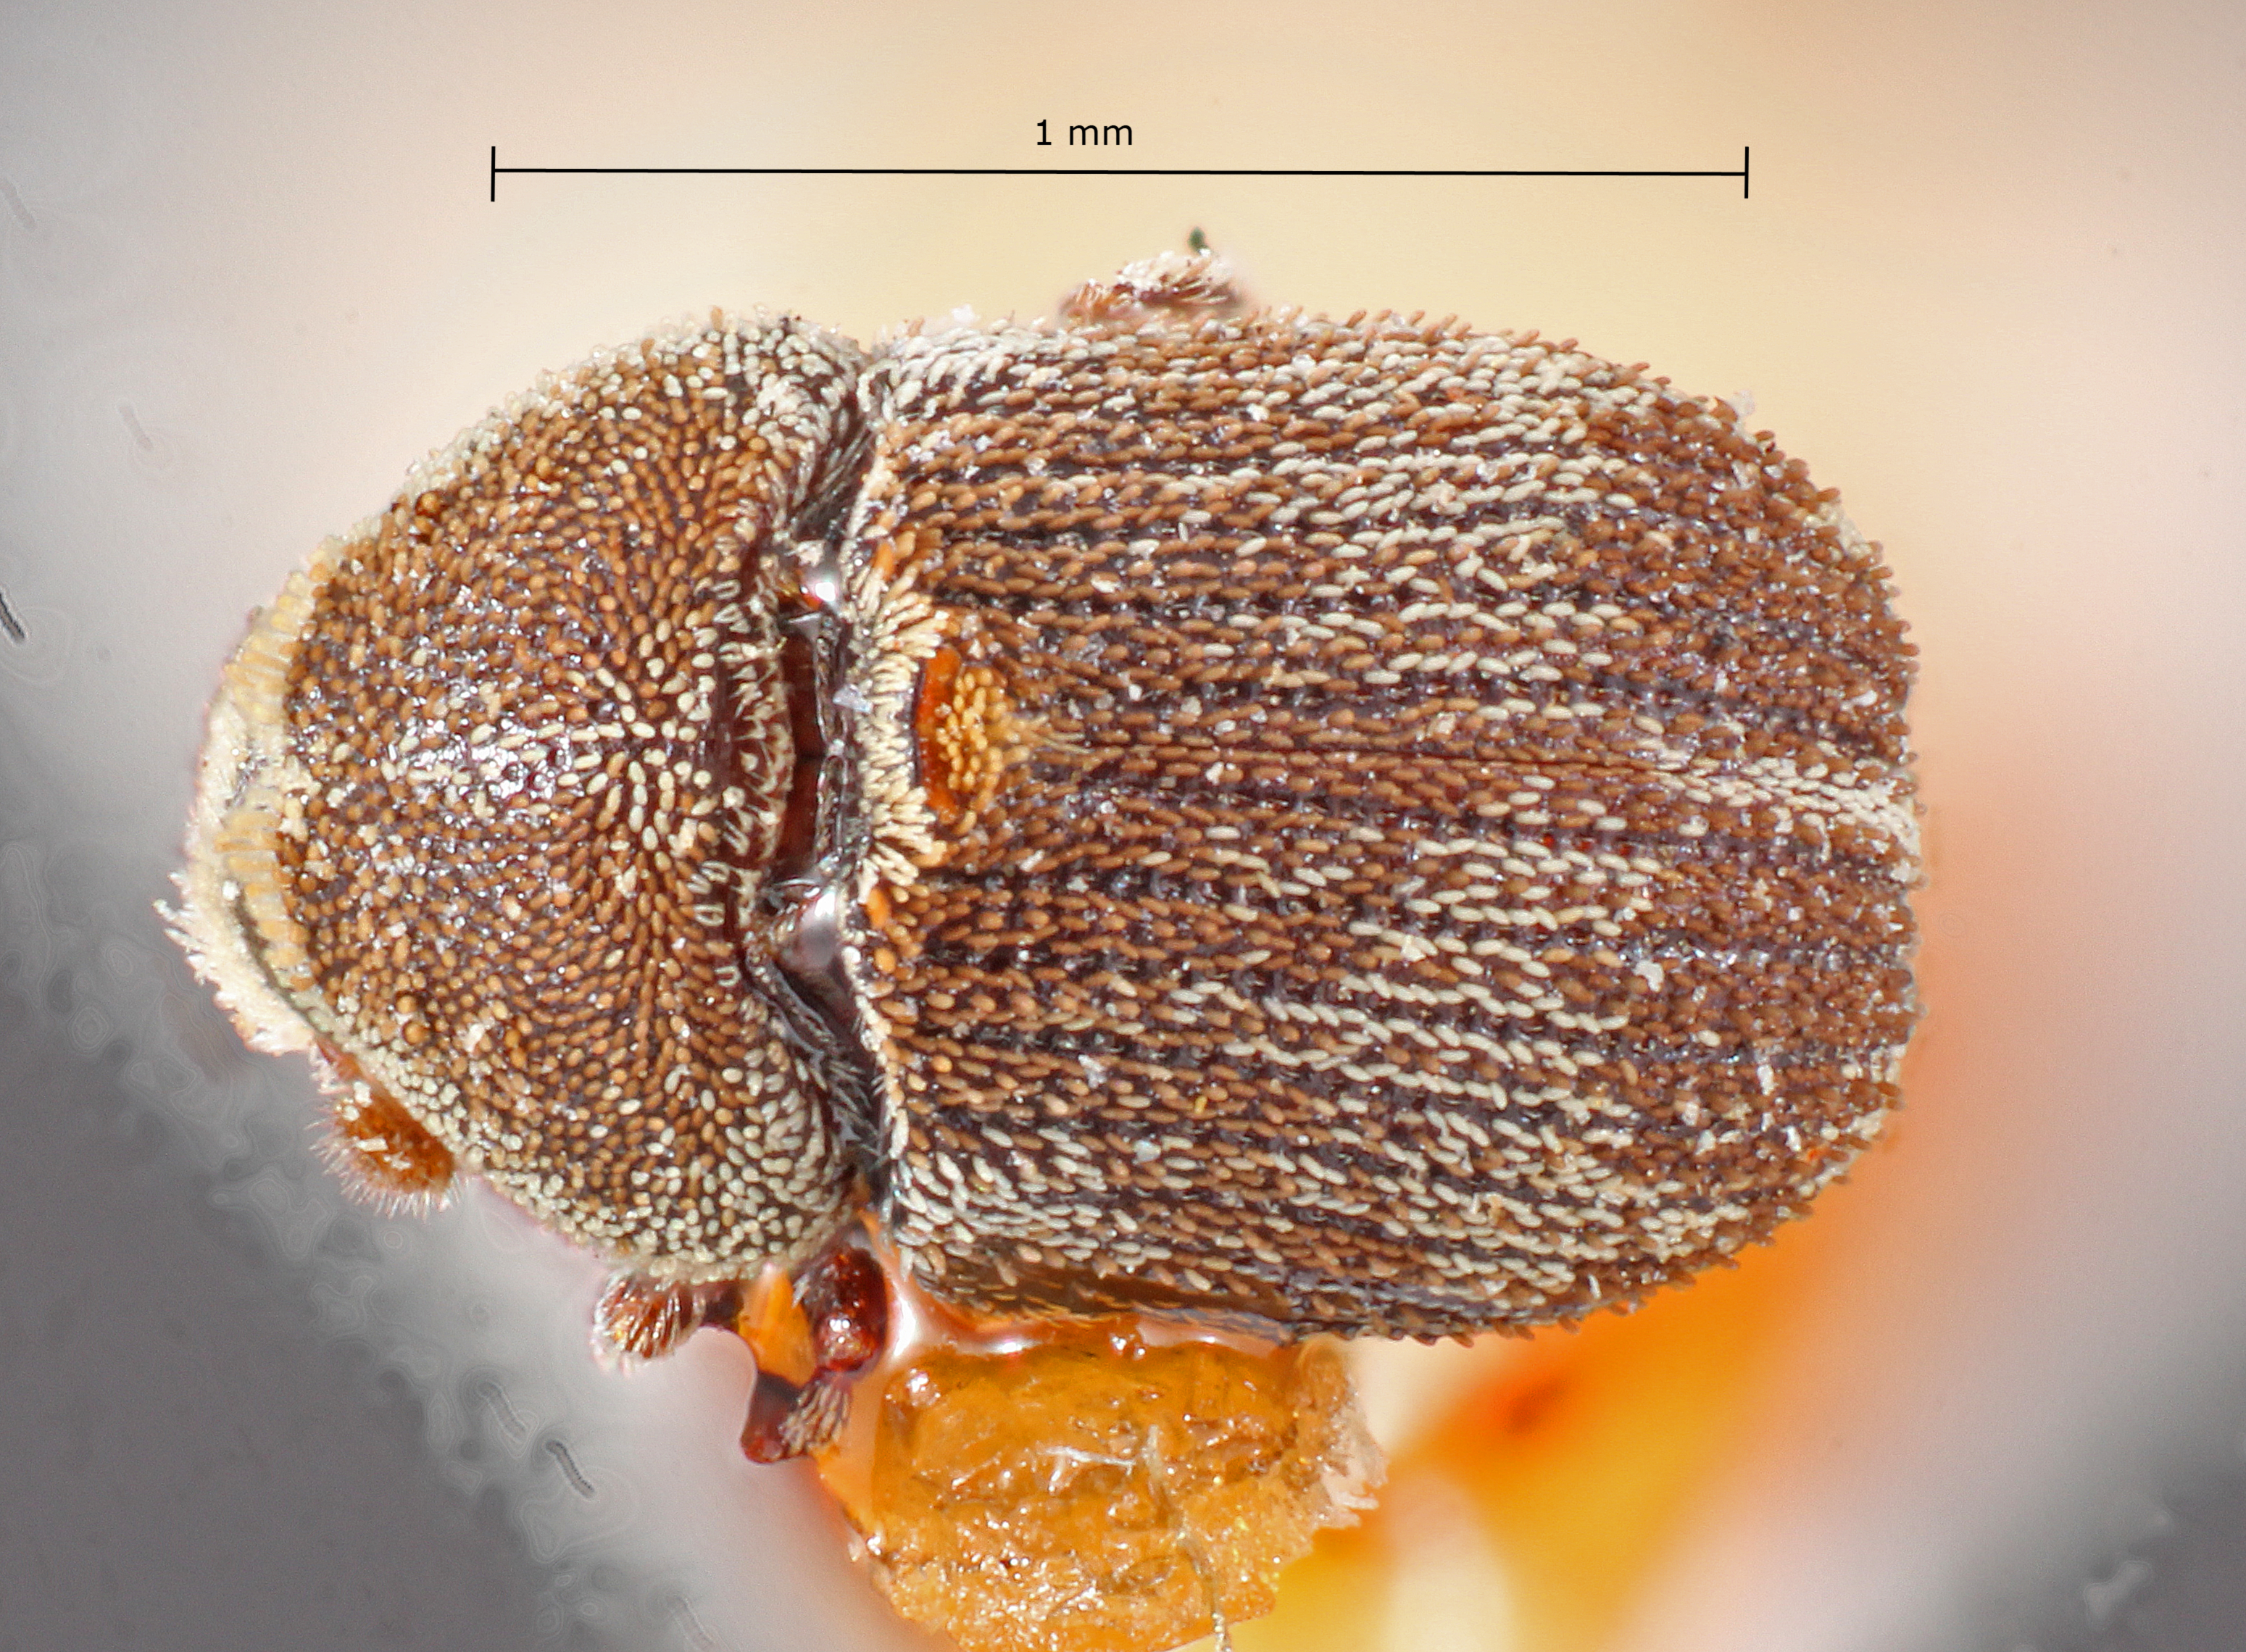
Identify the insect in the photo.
Renocis fasciatus
